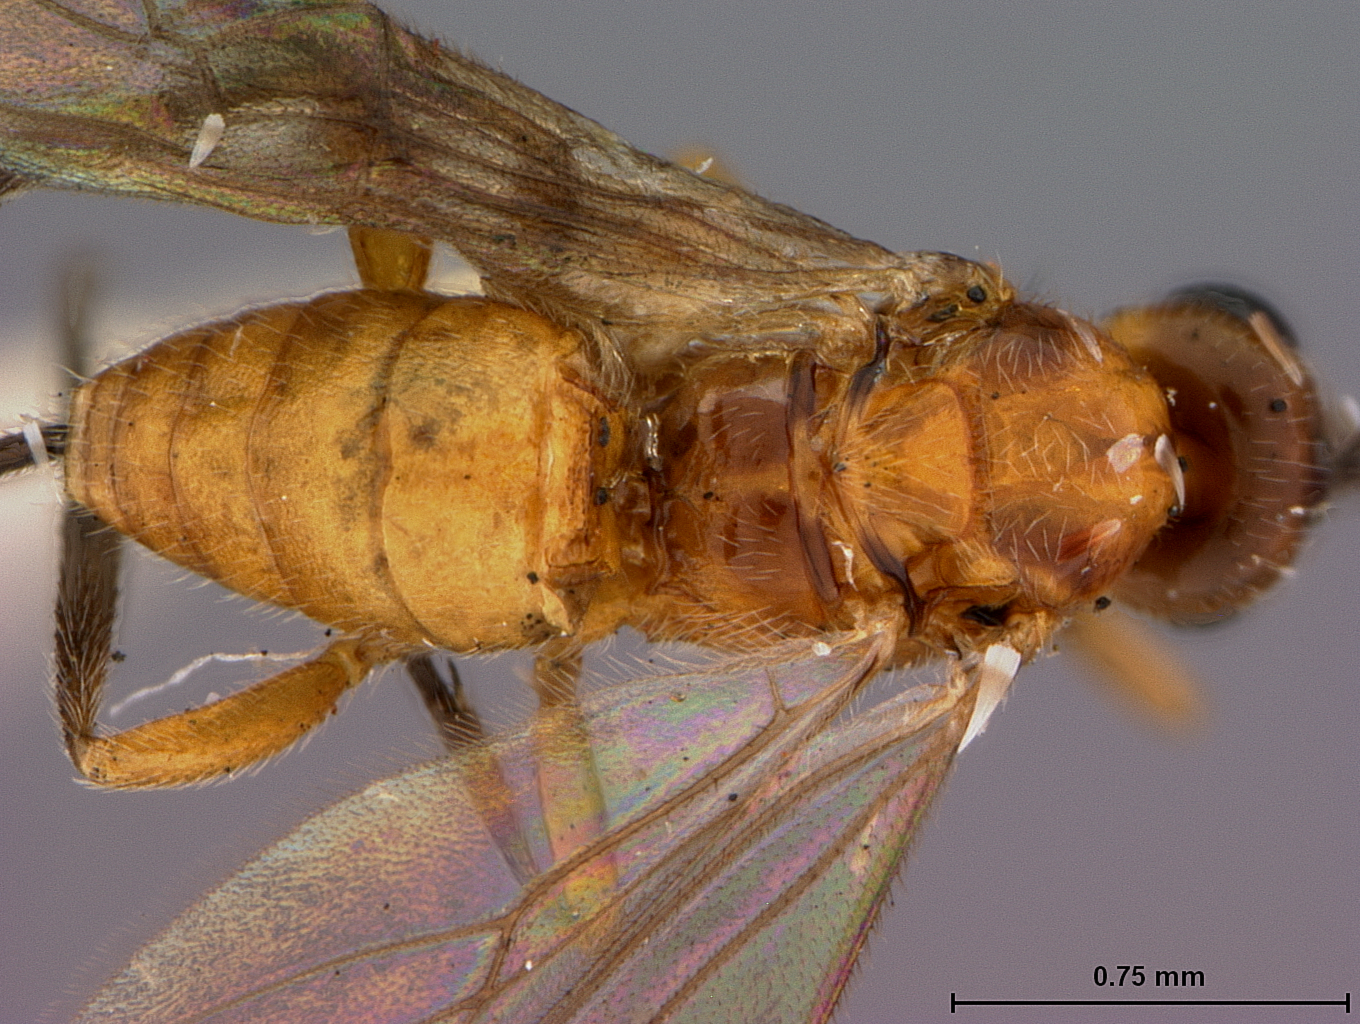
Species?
Microbracon gemmaecola
